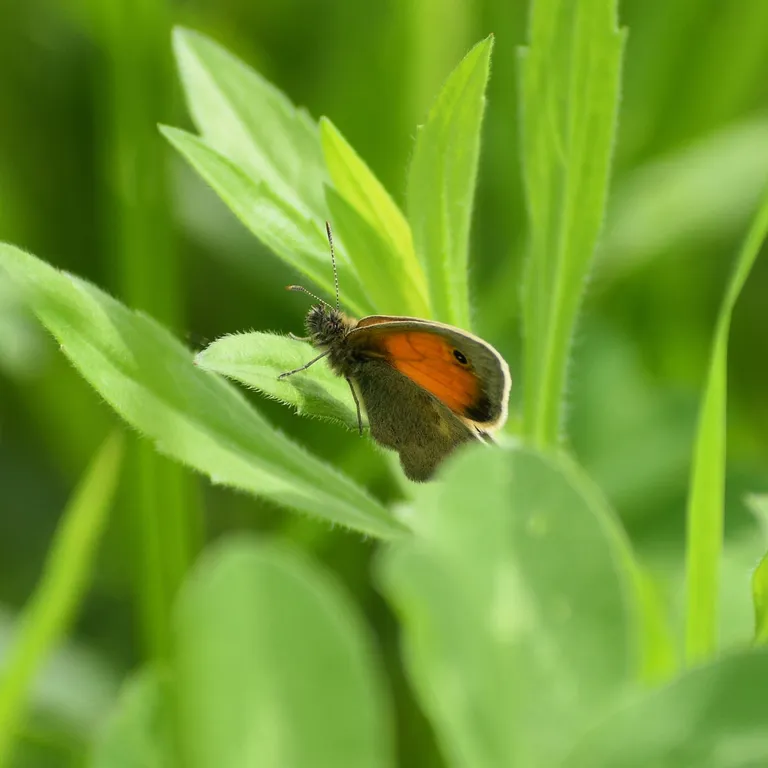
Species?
Coenonympha pamphilus
